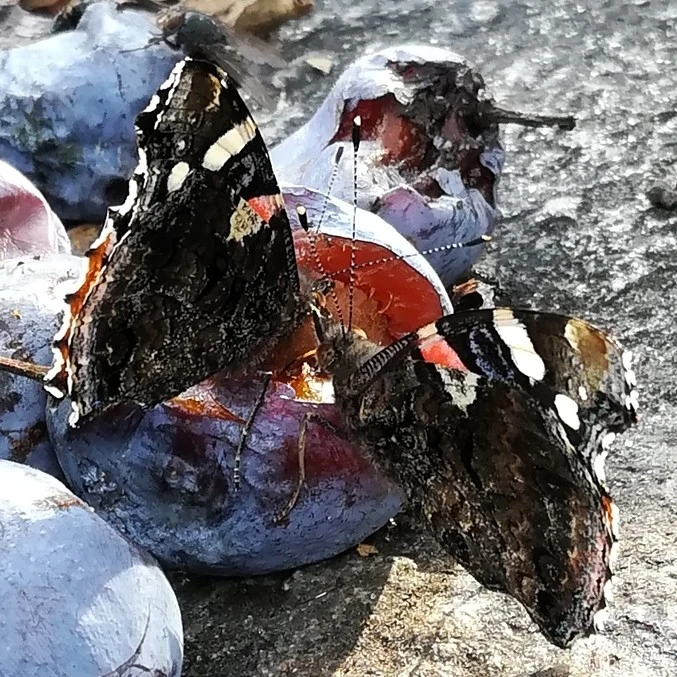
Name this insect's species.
Vanessa atalanta
